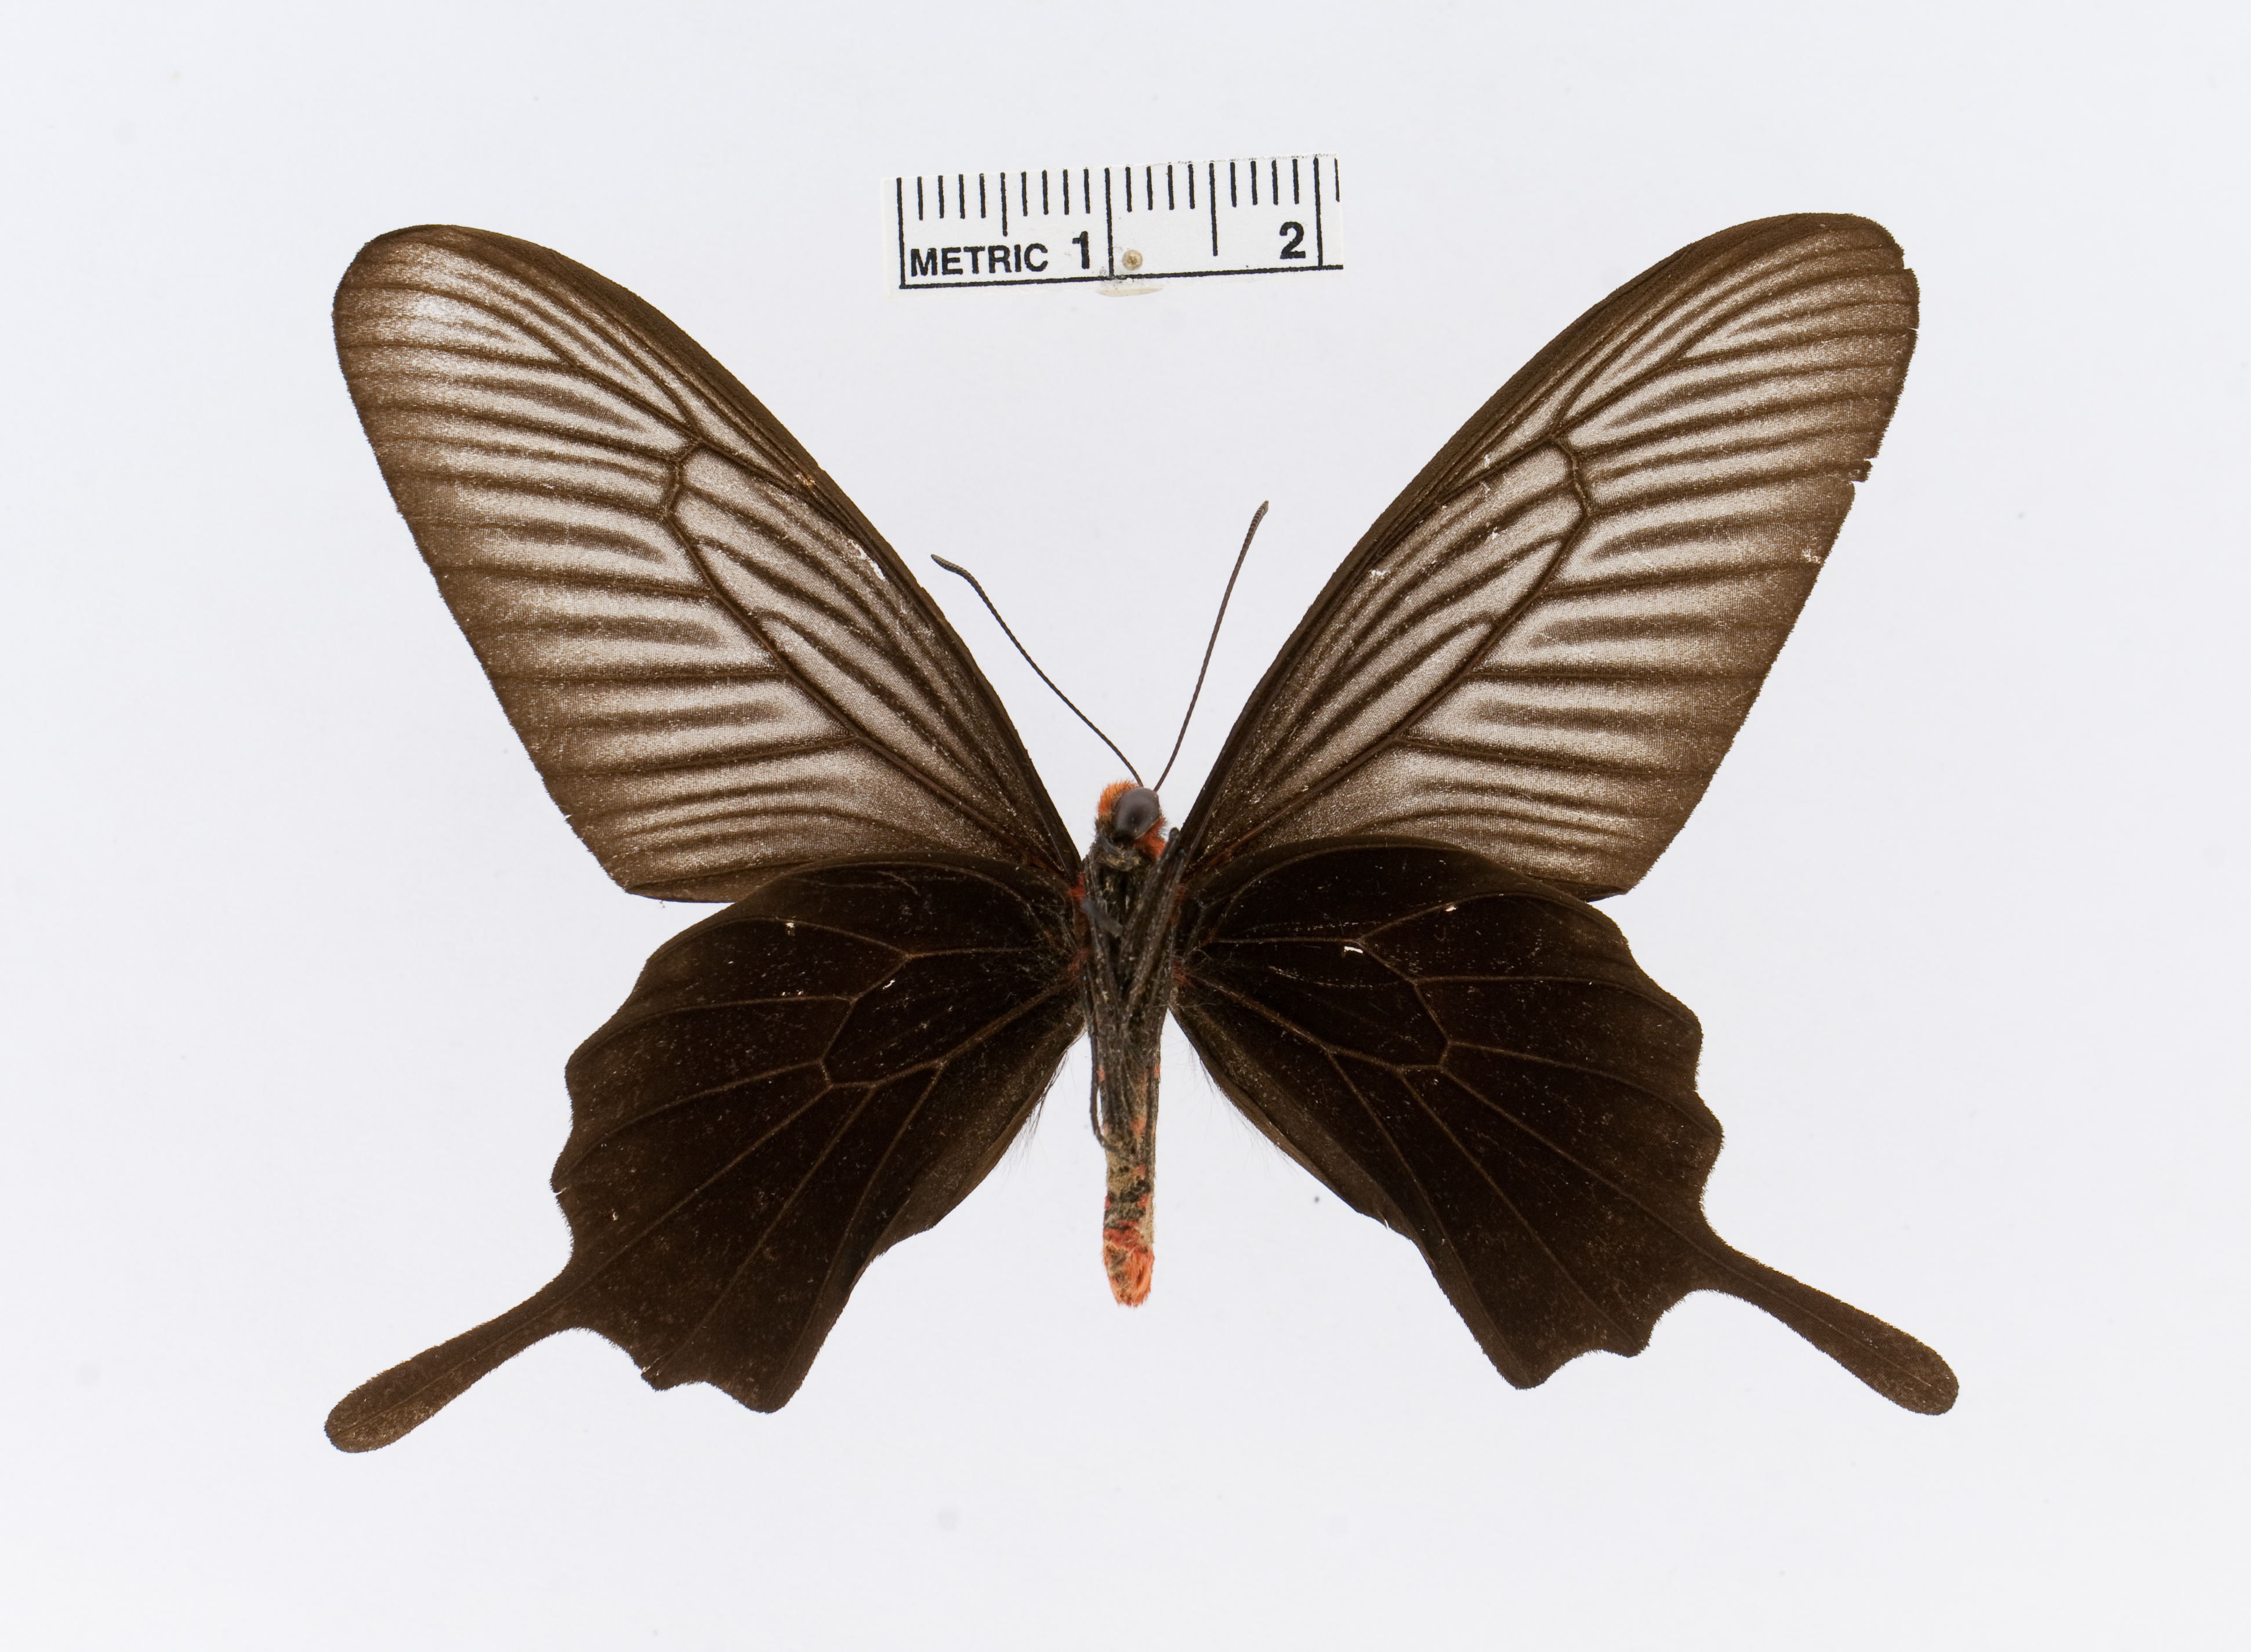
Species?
Pachliopta atropos
